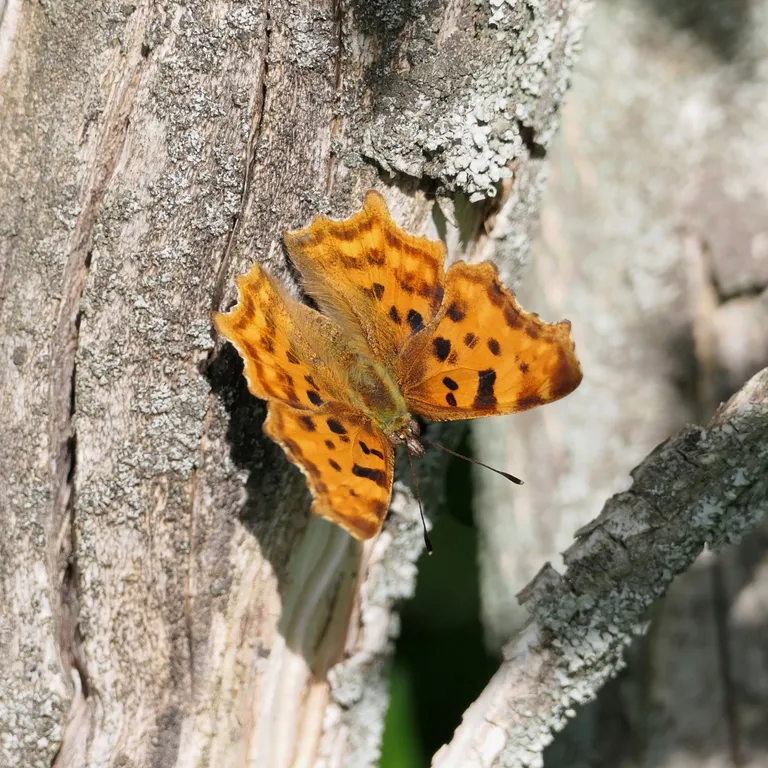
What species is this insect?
Polygonia c-album
